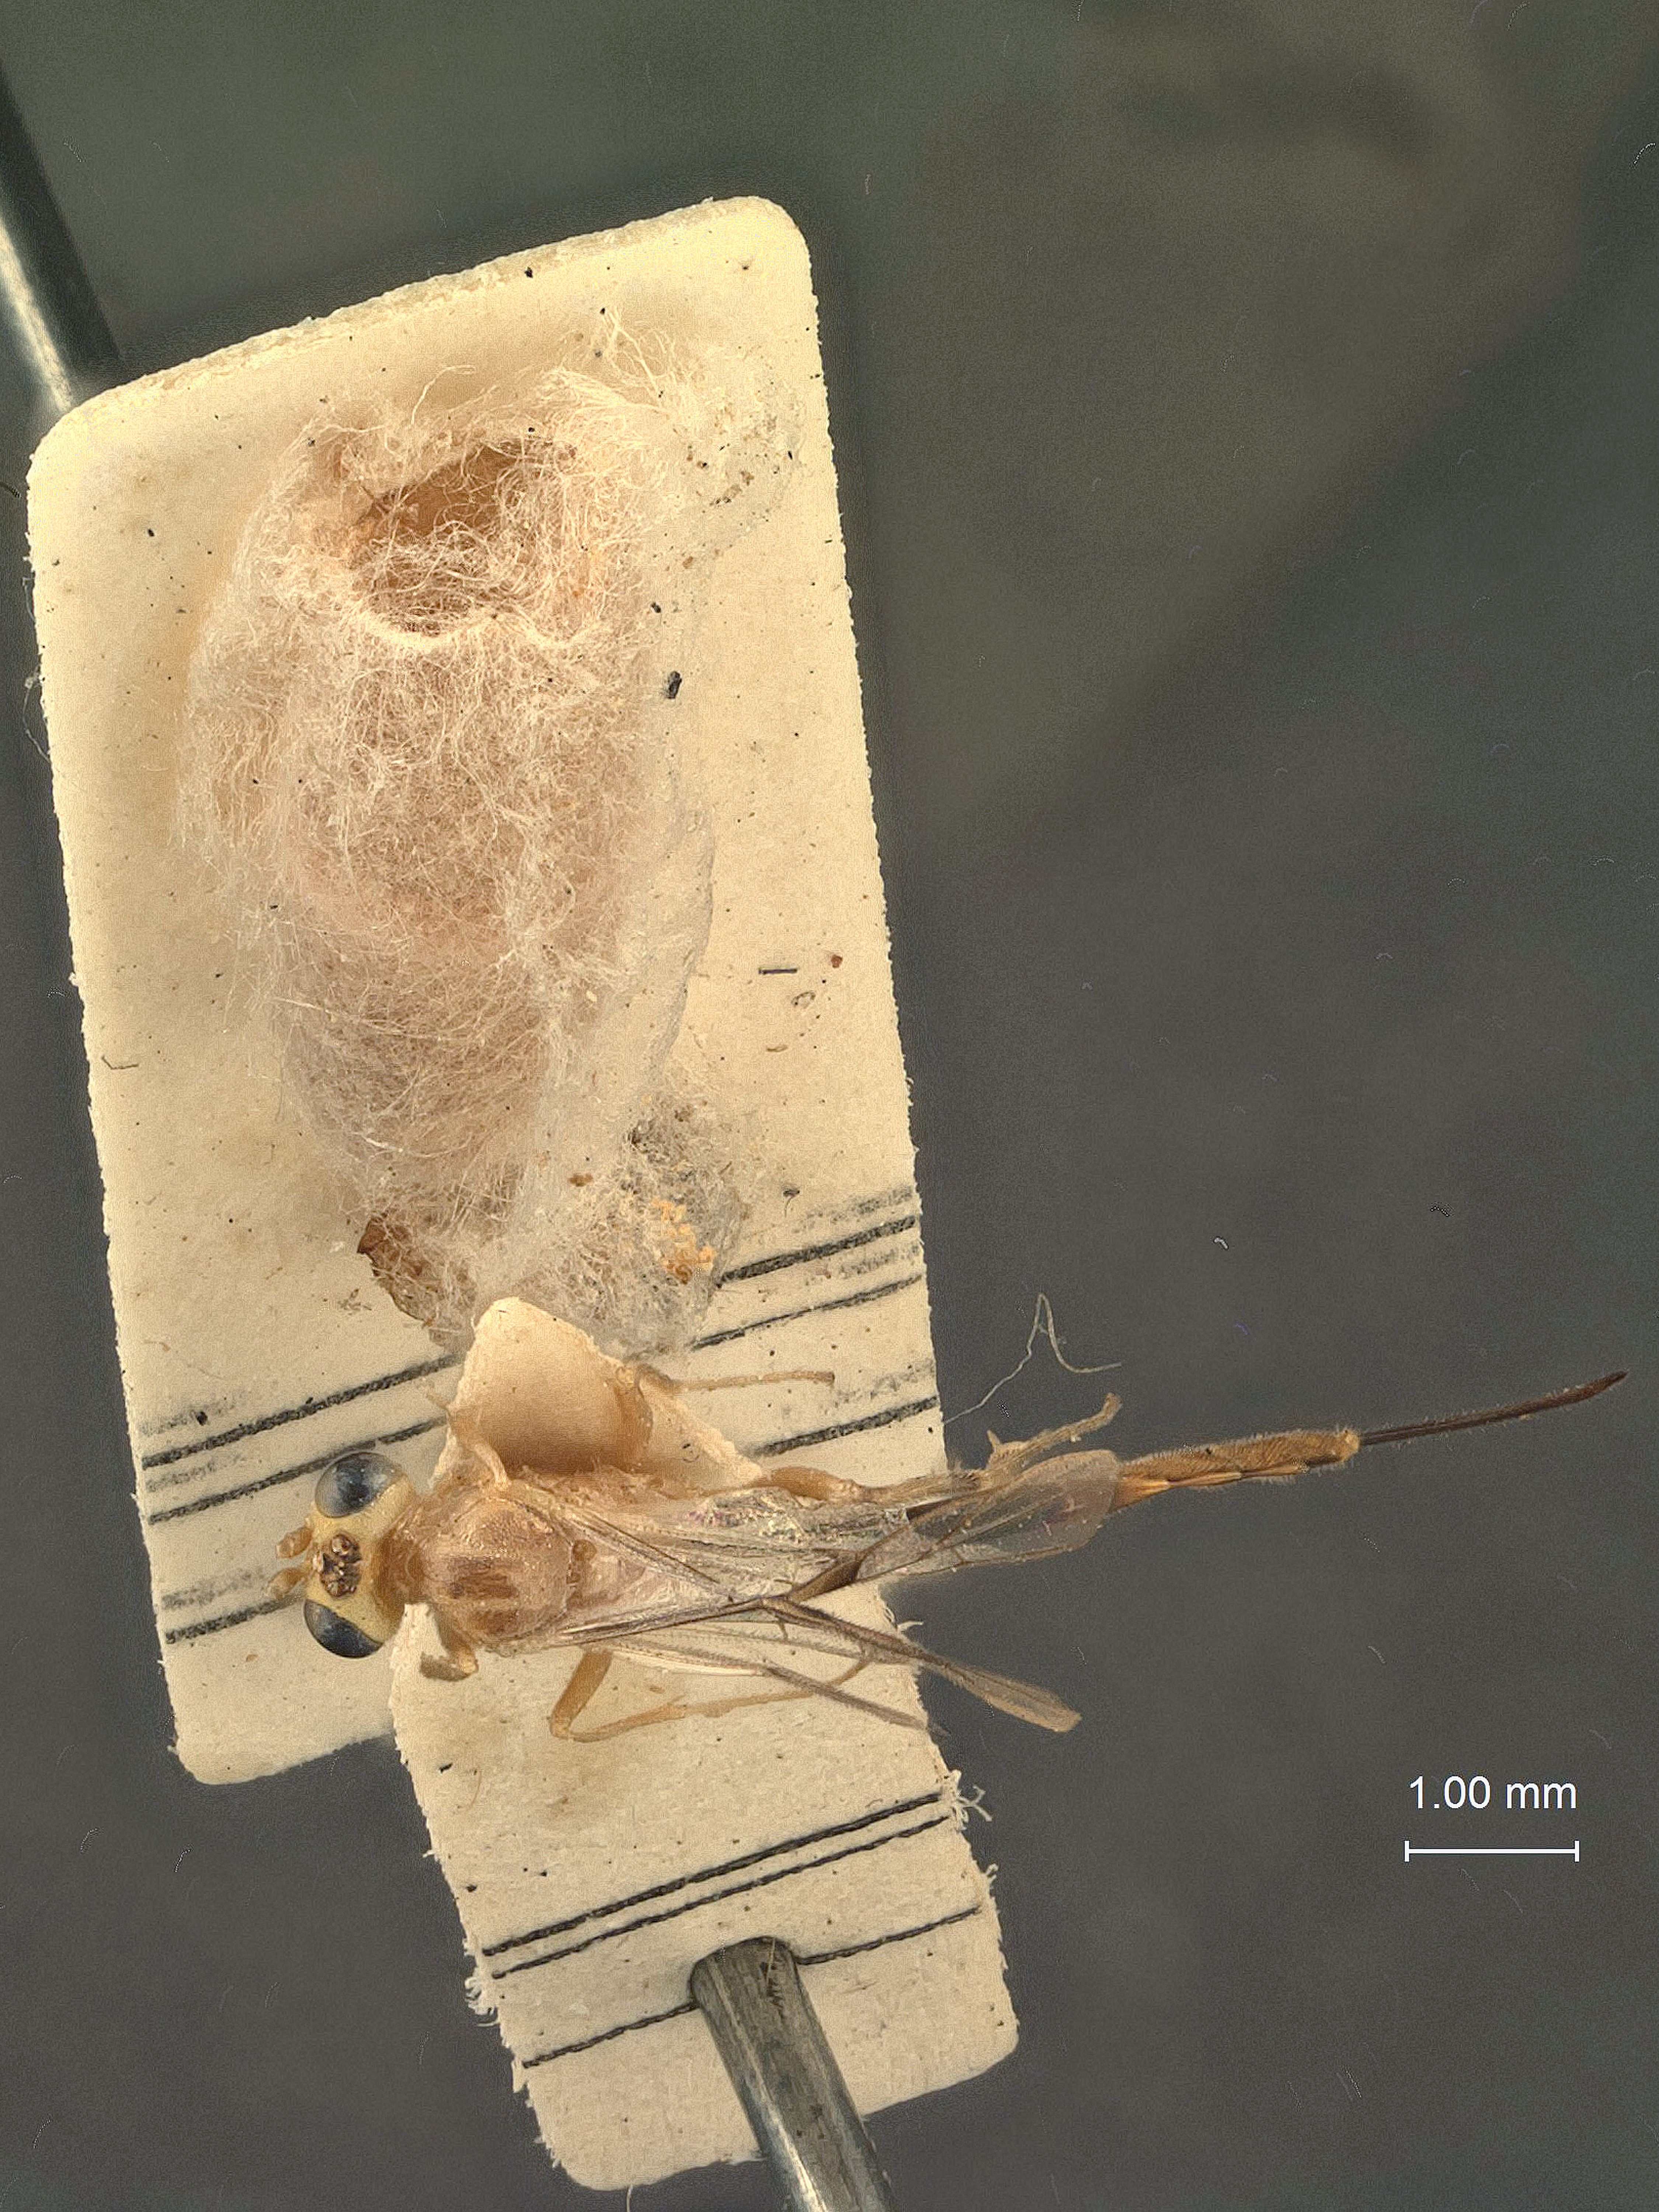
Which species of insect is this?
Cremastus hapaliae
